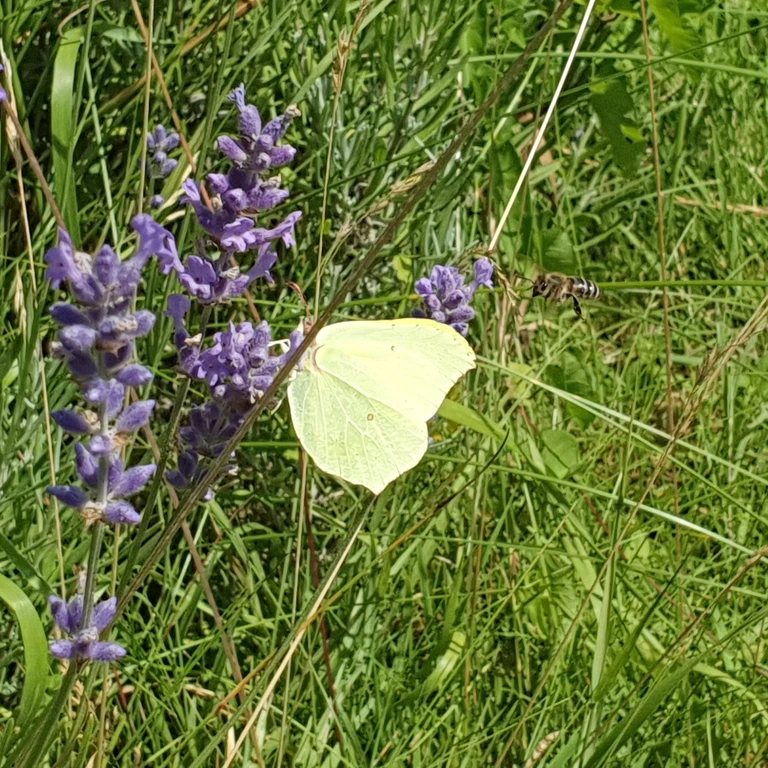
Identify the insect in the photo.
Gonepteryx rhamni
